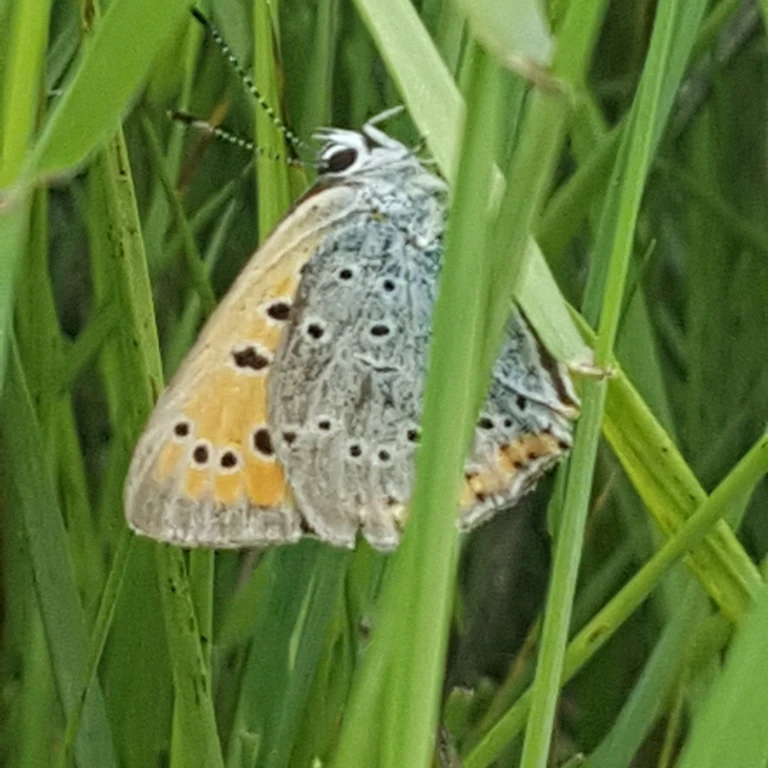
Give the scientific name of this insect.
Lycaena dispar
